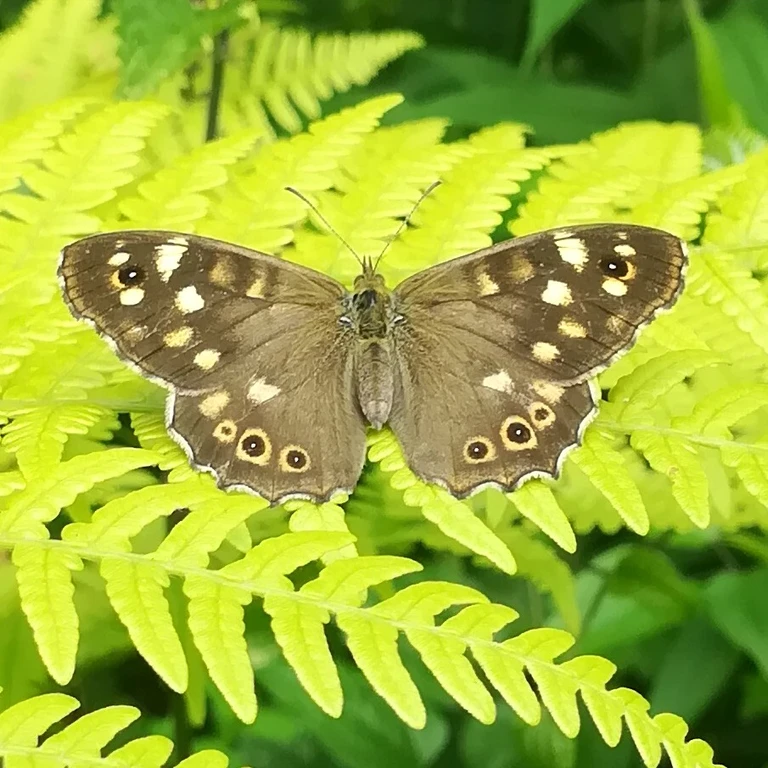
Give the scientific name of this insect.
Pararge aegeria
